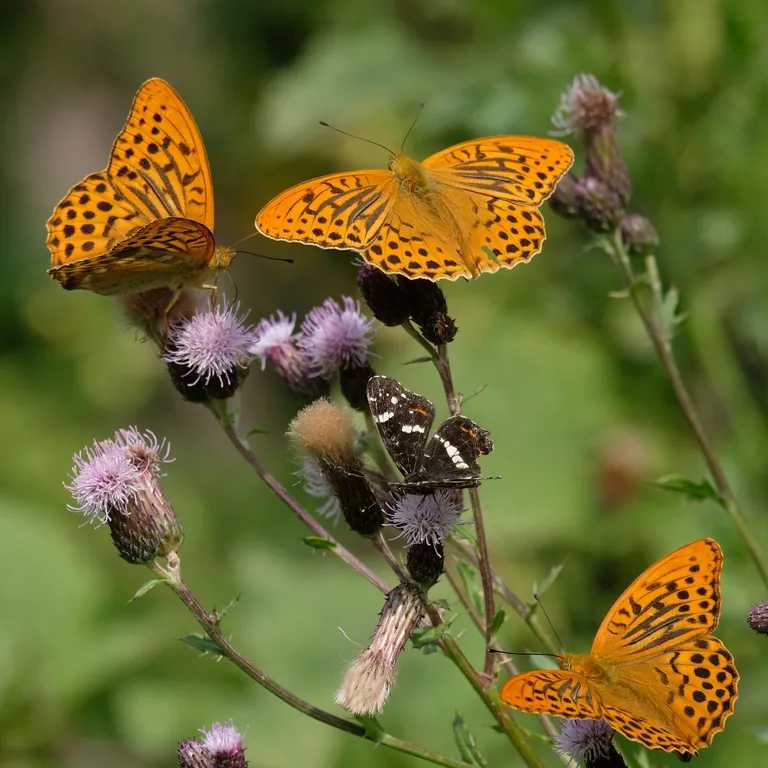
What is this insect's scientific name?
Argynnis paphia
